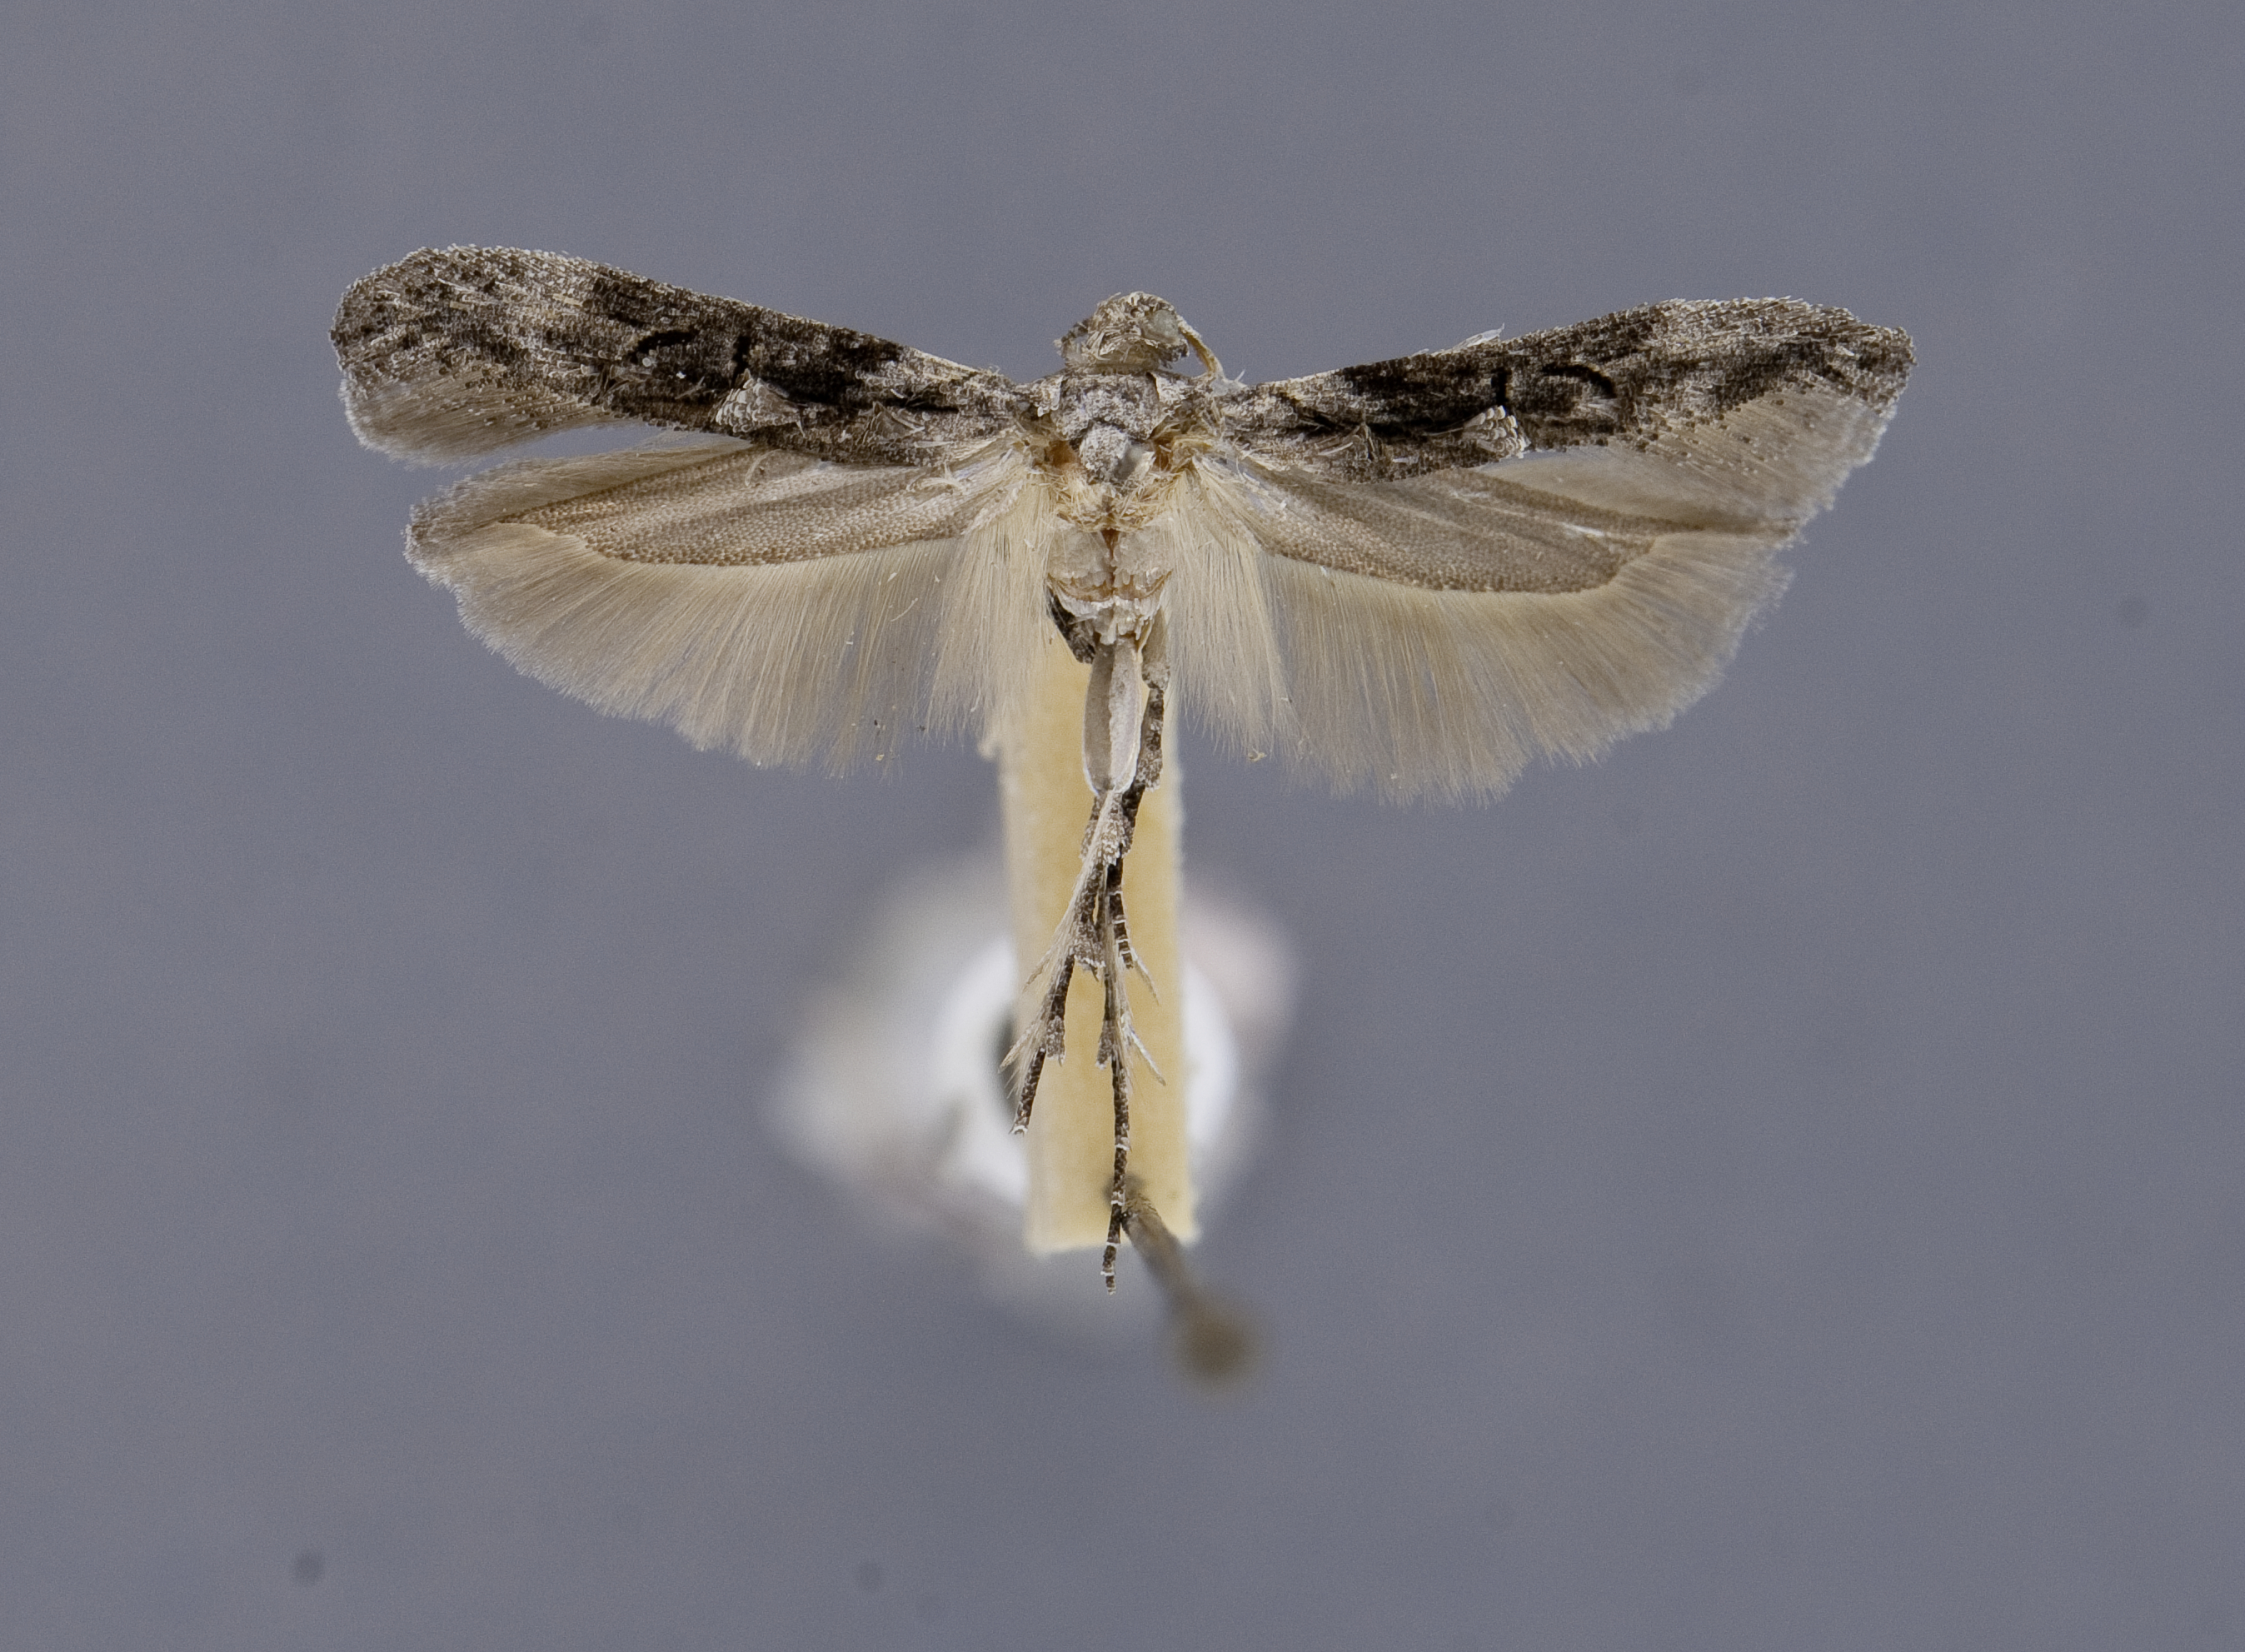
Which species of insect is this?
Gnorimoschema dudiella
